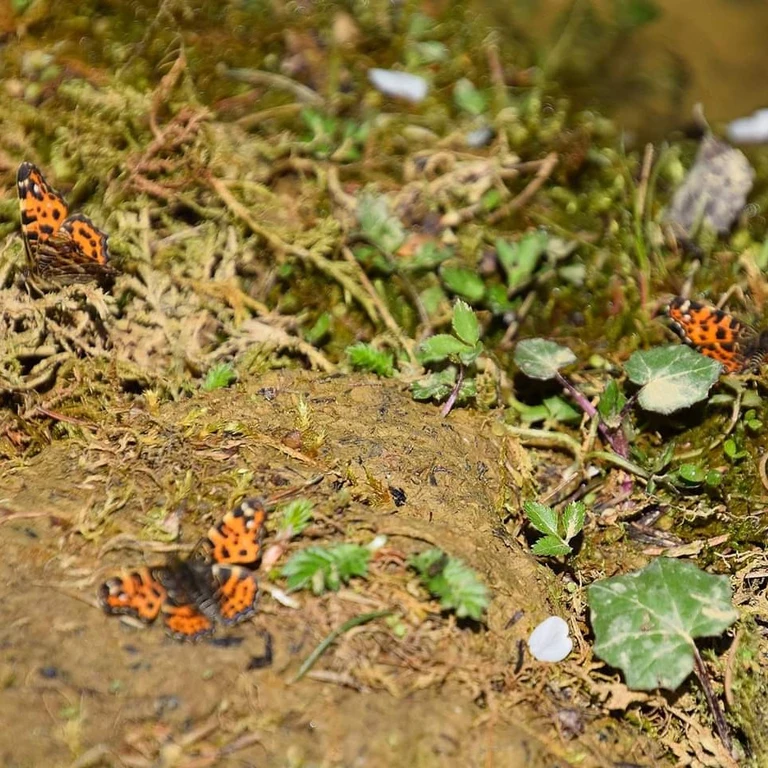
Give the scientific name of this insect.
Araschnia levana
